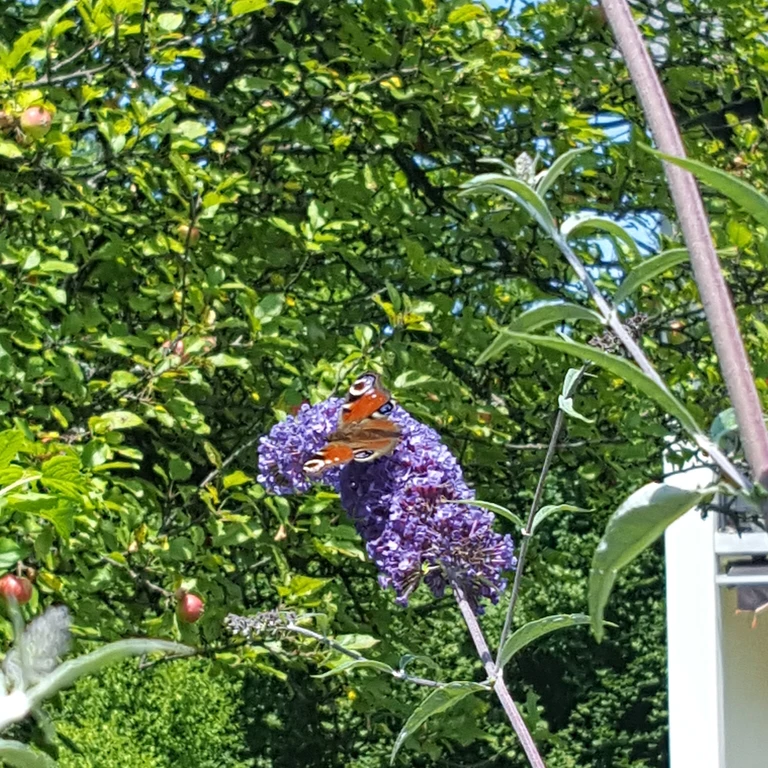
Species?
Aglais io
